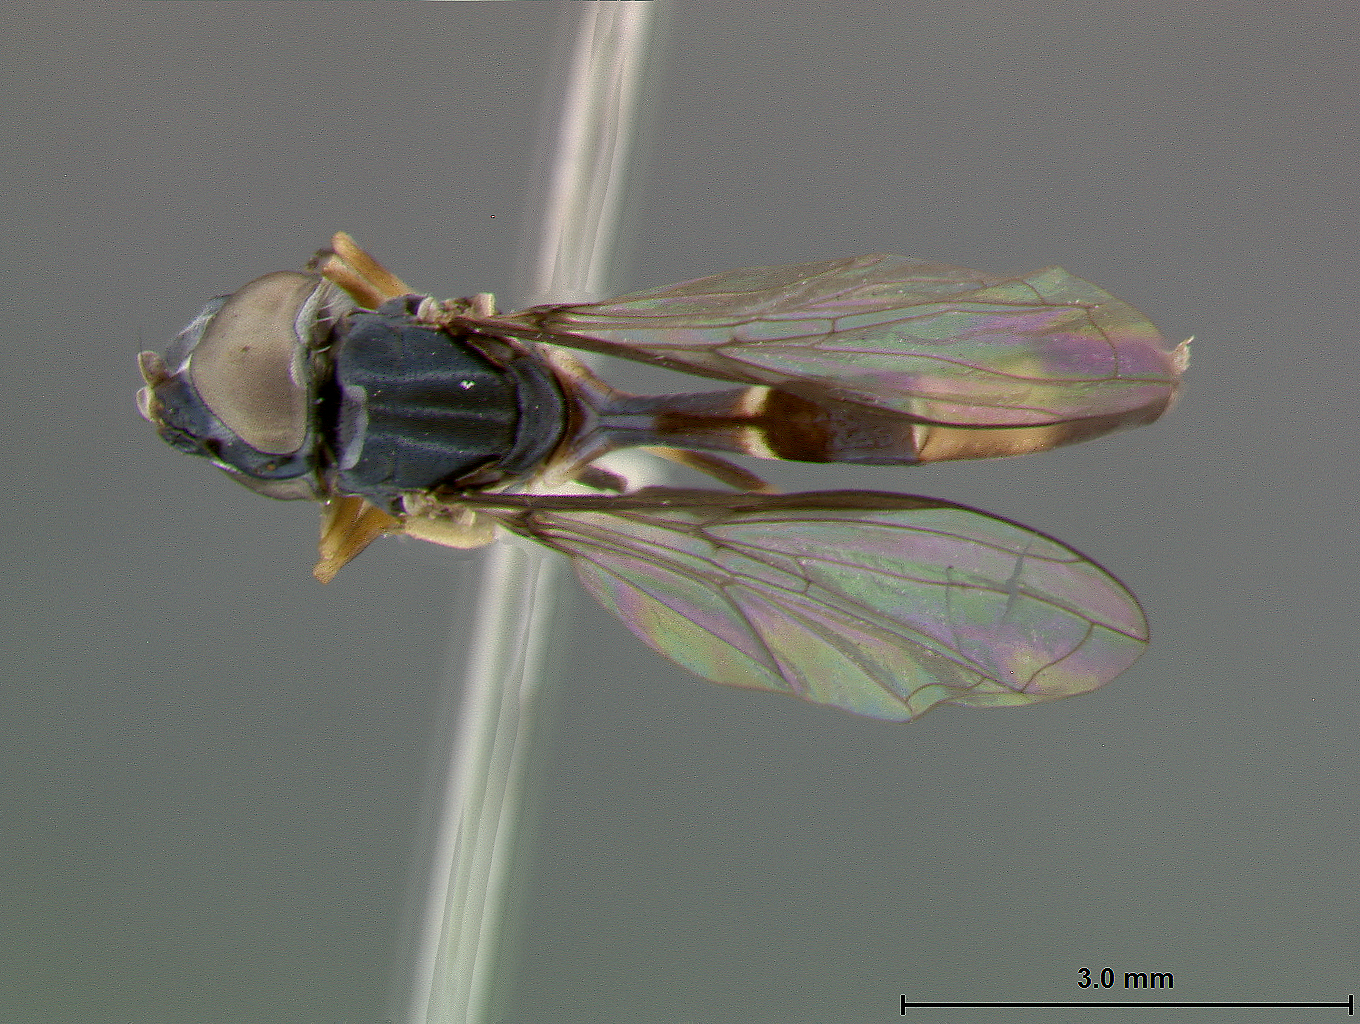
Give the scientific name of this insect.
Baccha micropelicina
